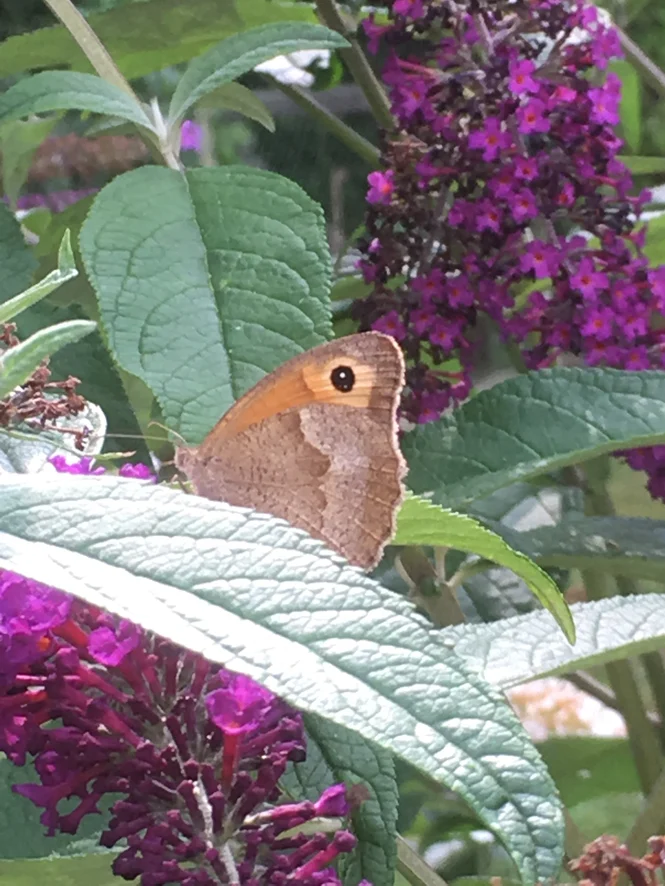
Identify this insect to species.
Maniola jurtina
